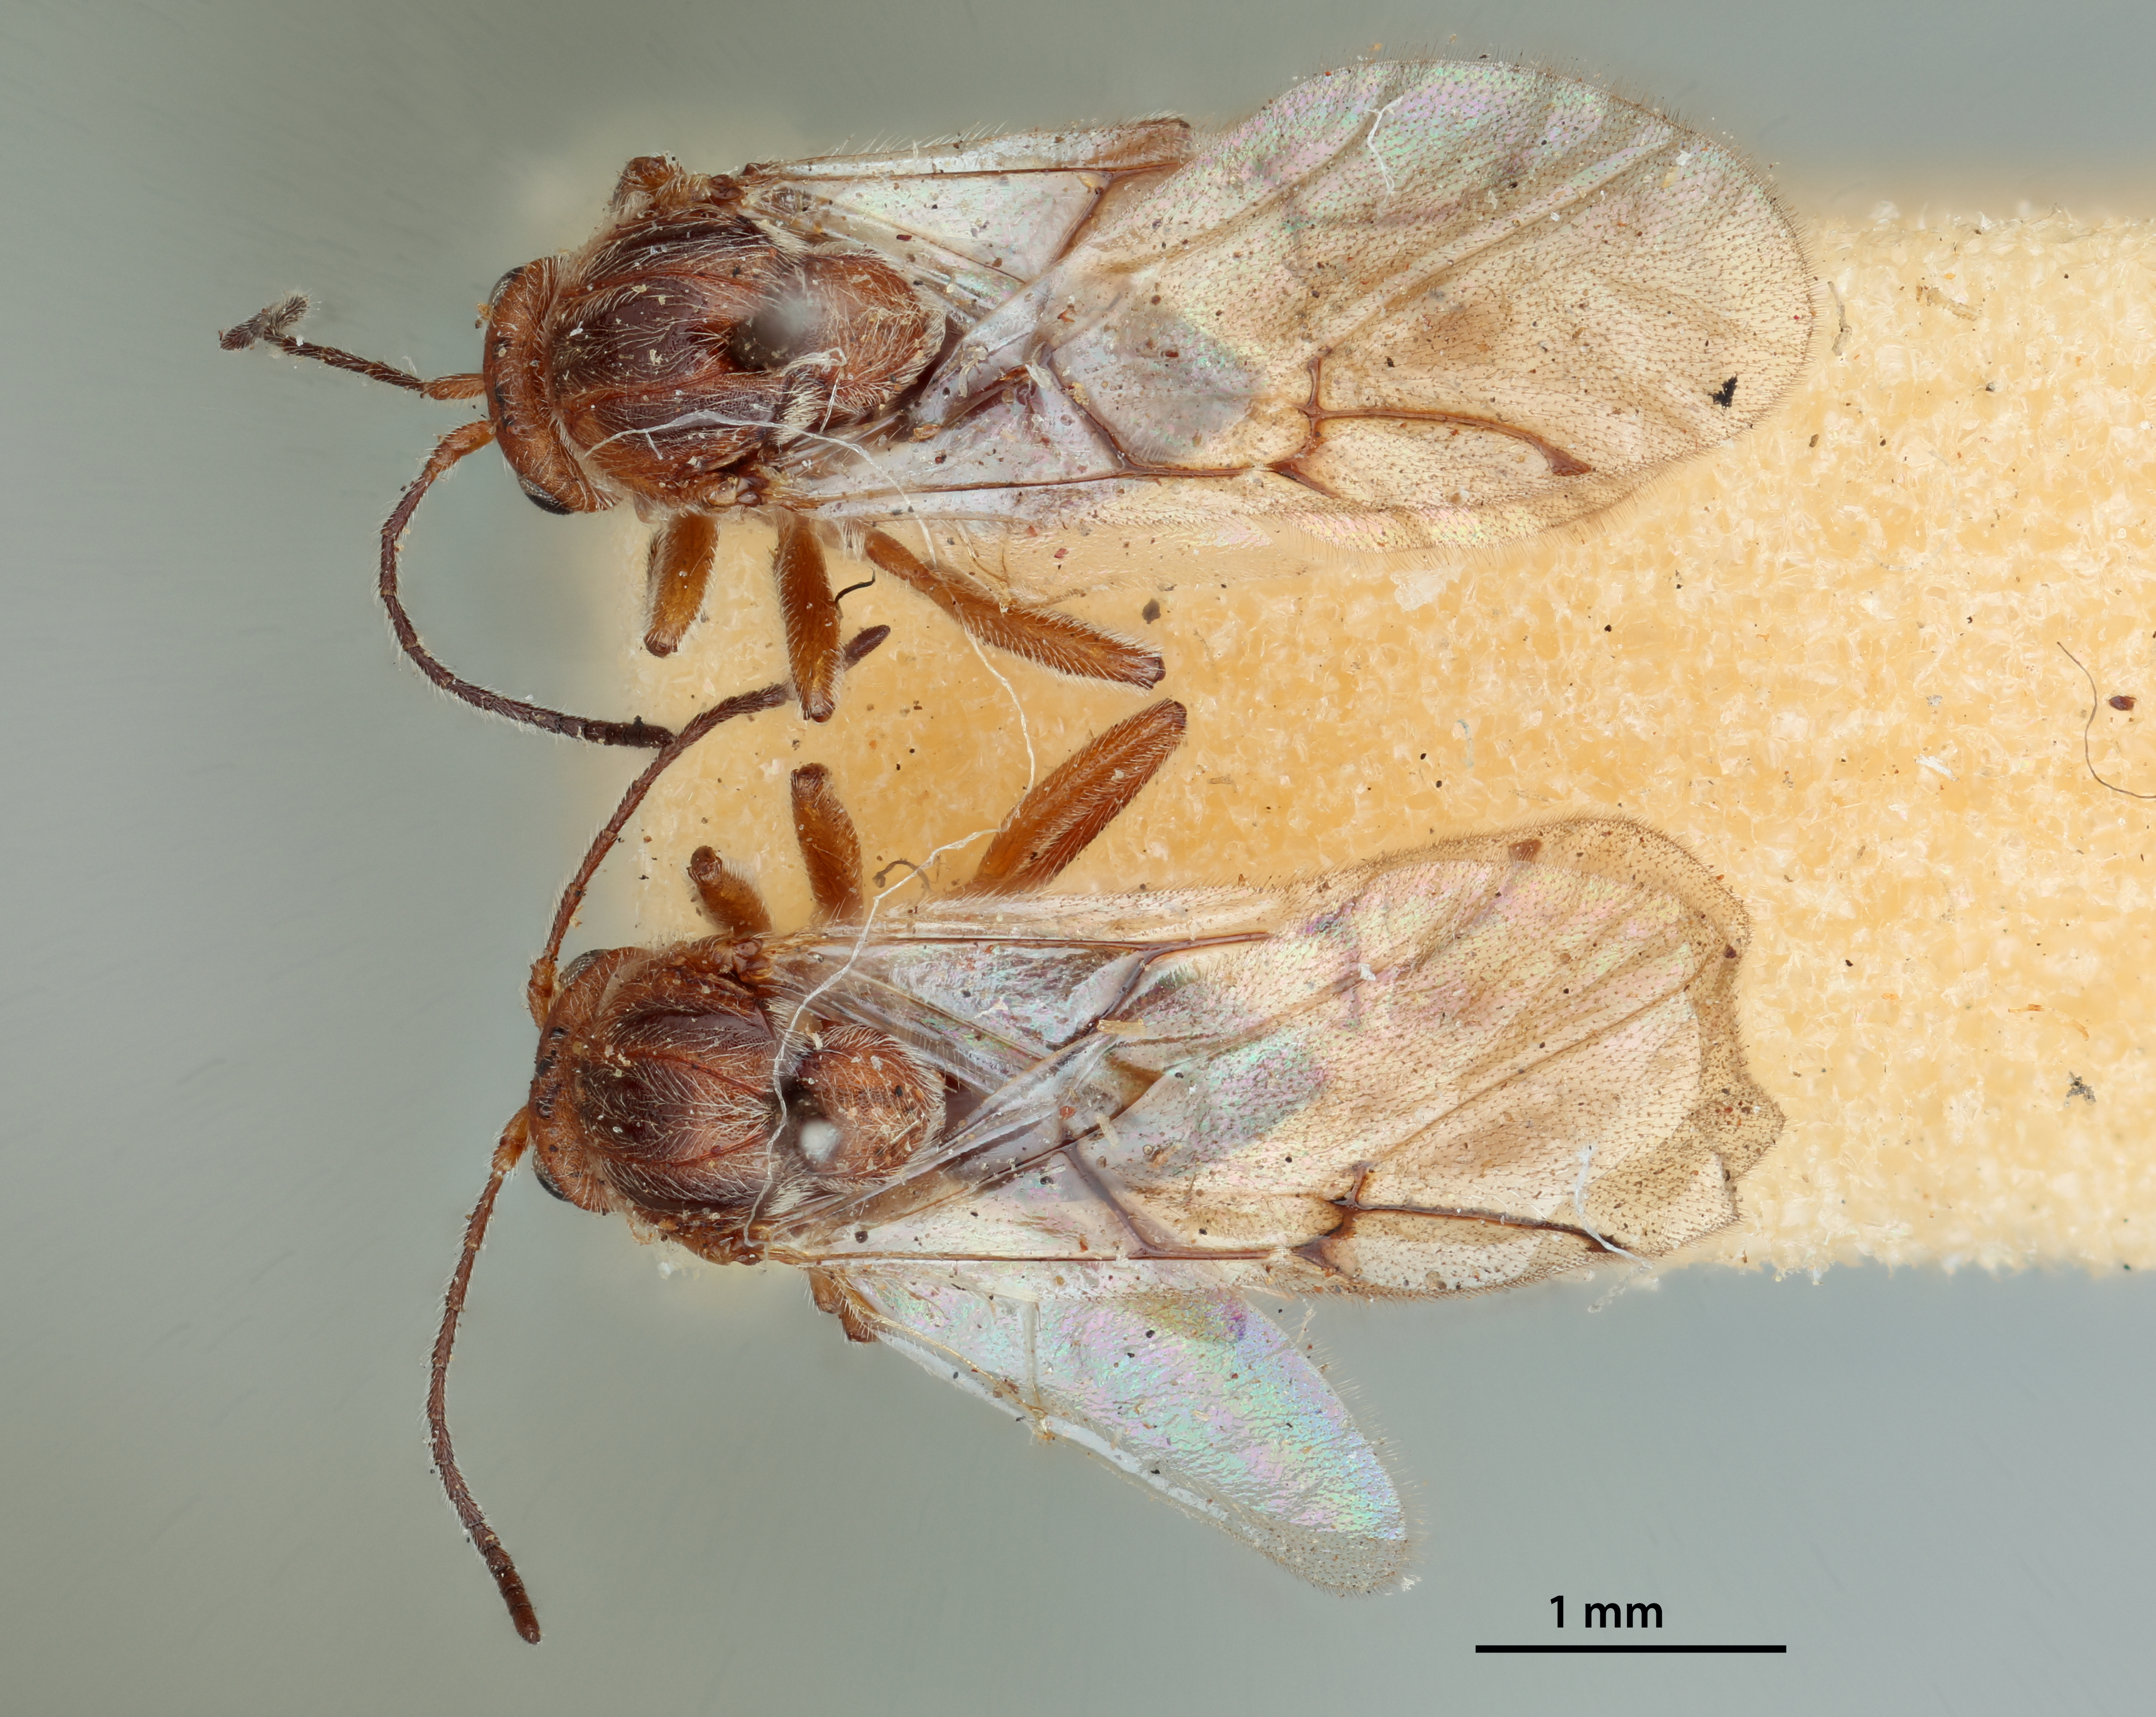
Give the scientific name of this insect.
Holcaspis douglasii
